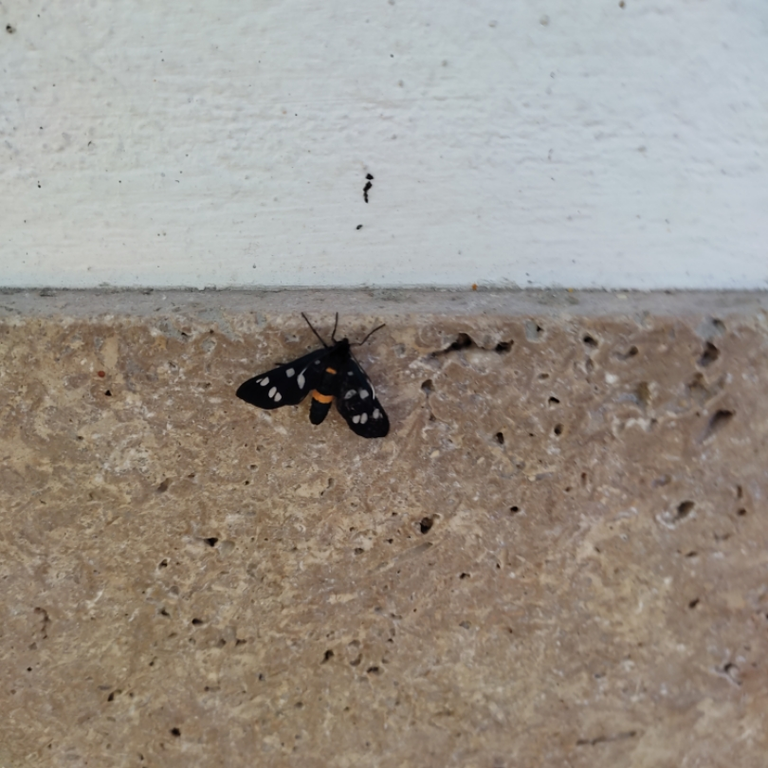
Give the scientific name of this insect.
Amata phegea
